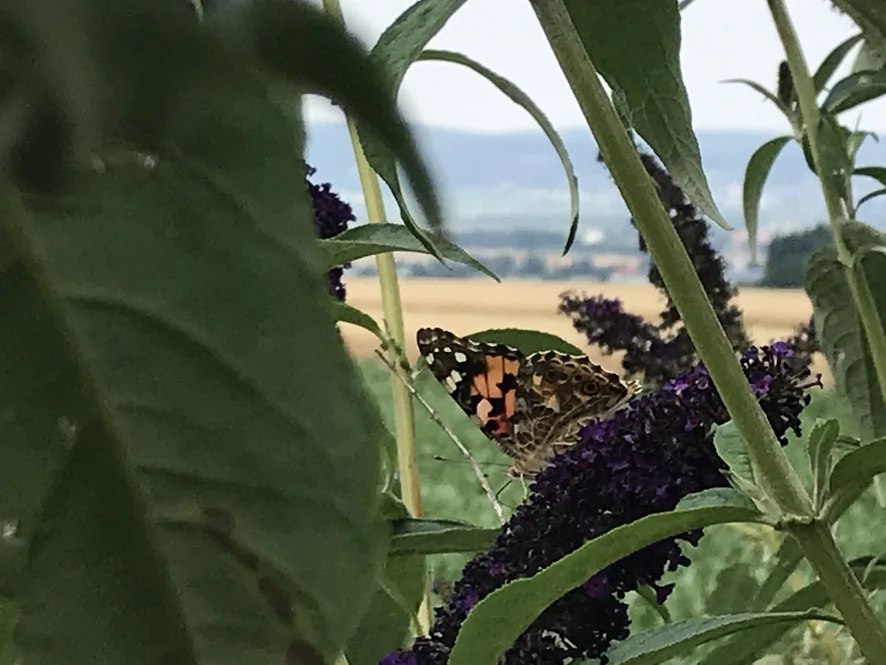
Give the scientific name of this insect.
Vanessa cardui
